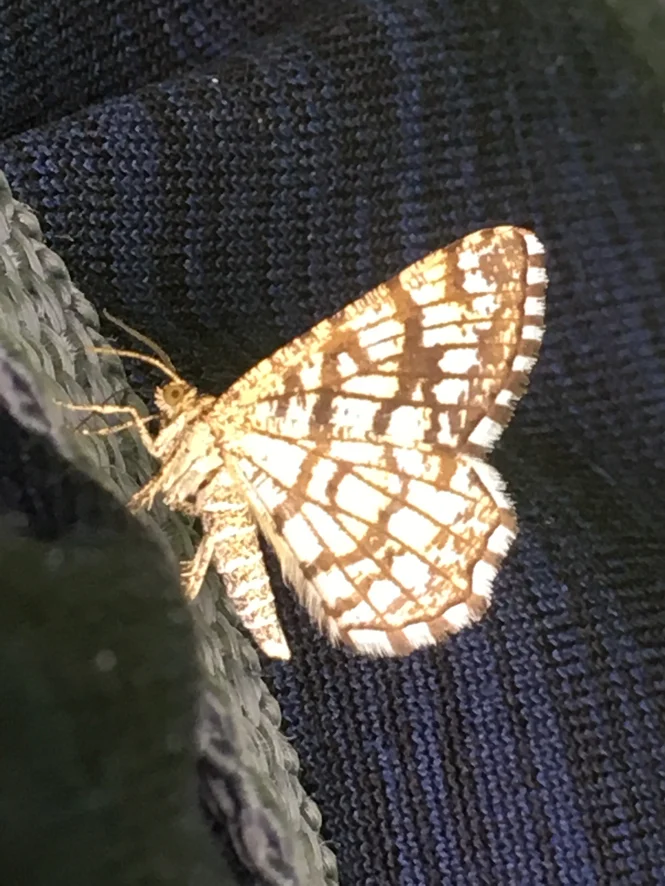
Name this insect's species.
Chiasmia clathrata
